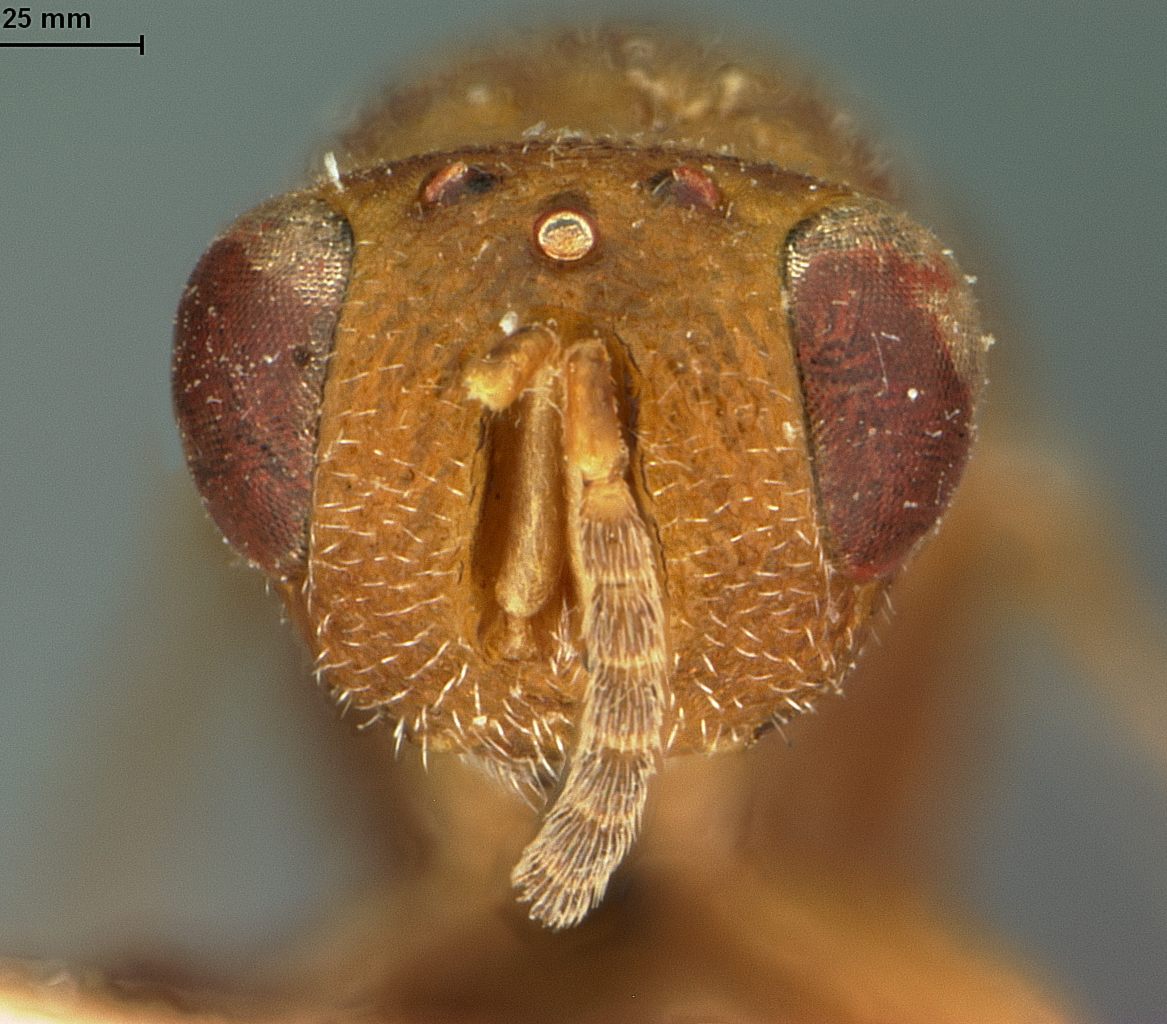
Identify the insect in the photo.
Decatoma flava
